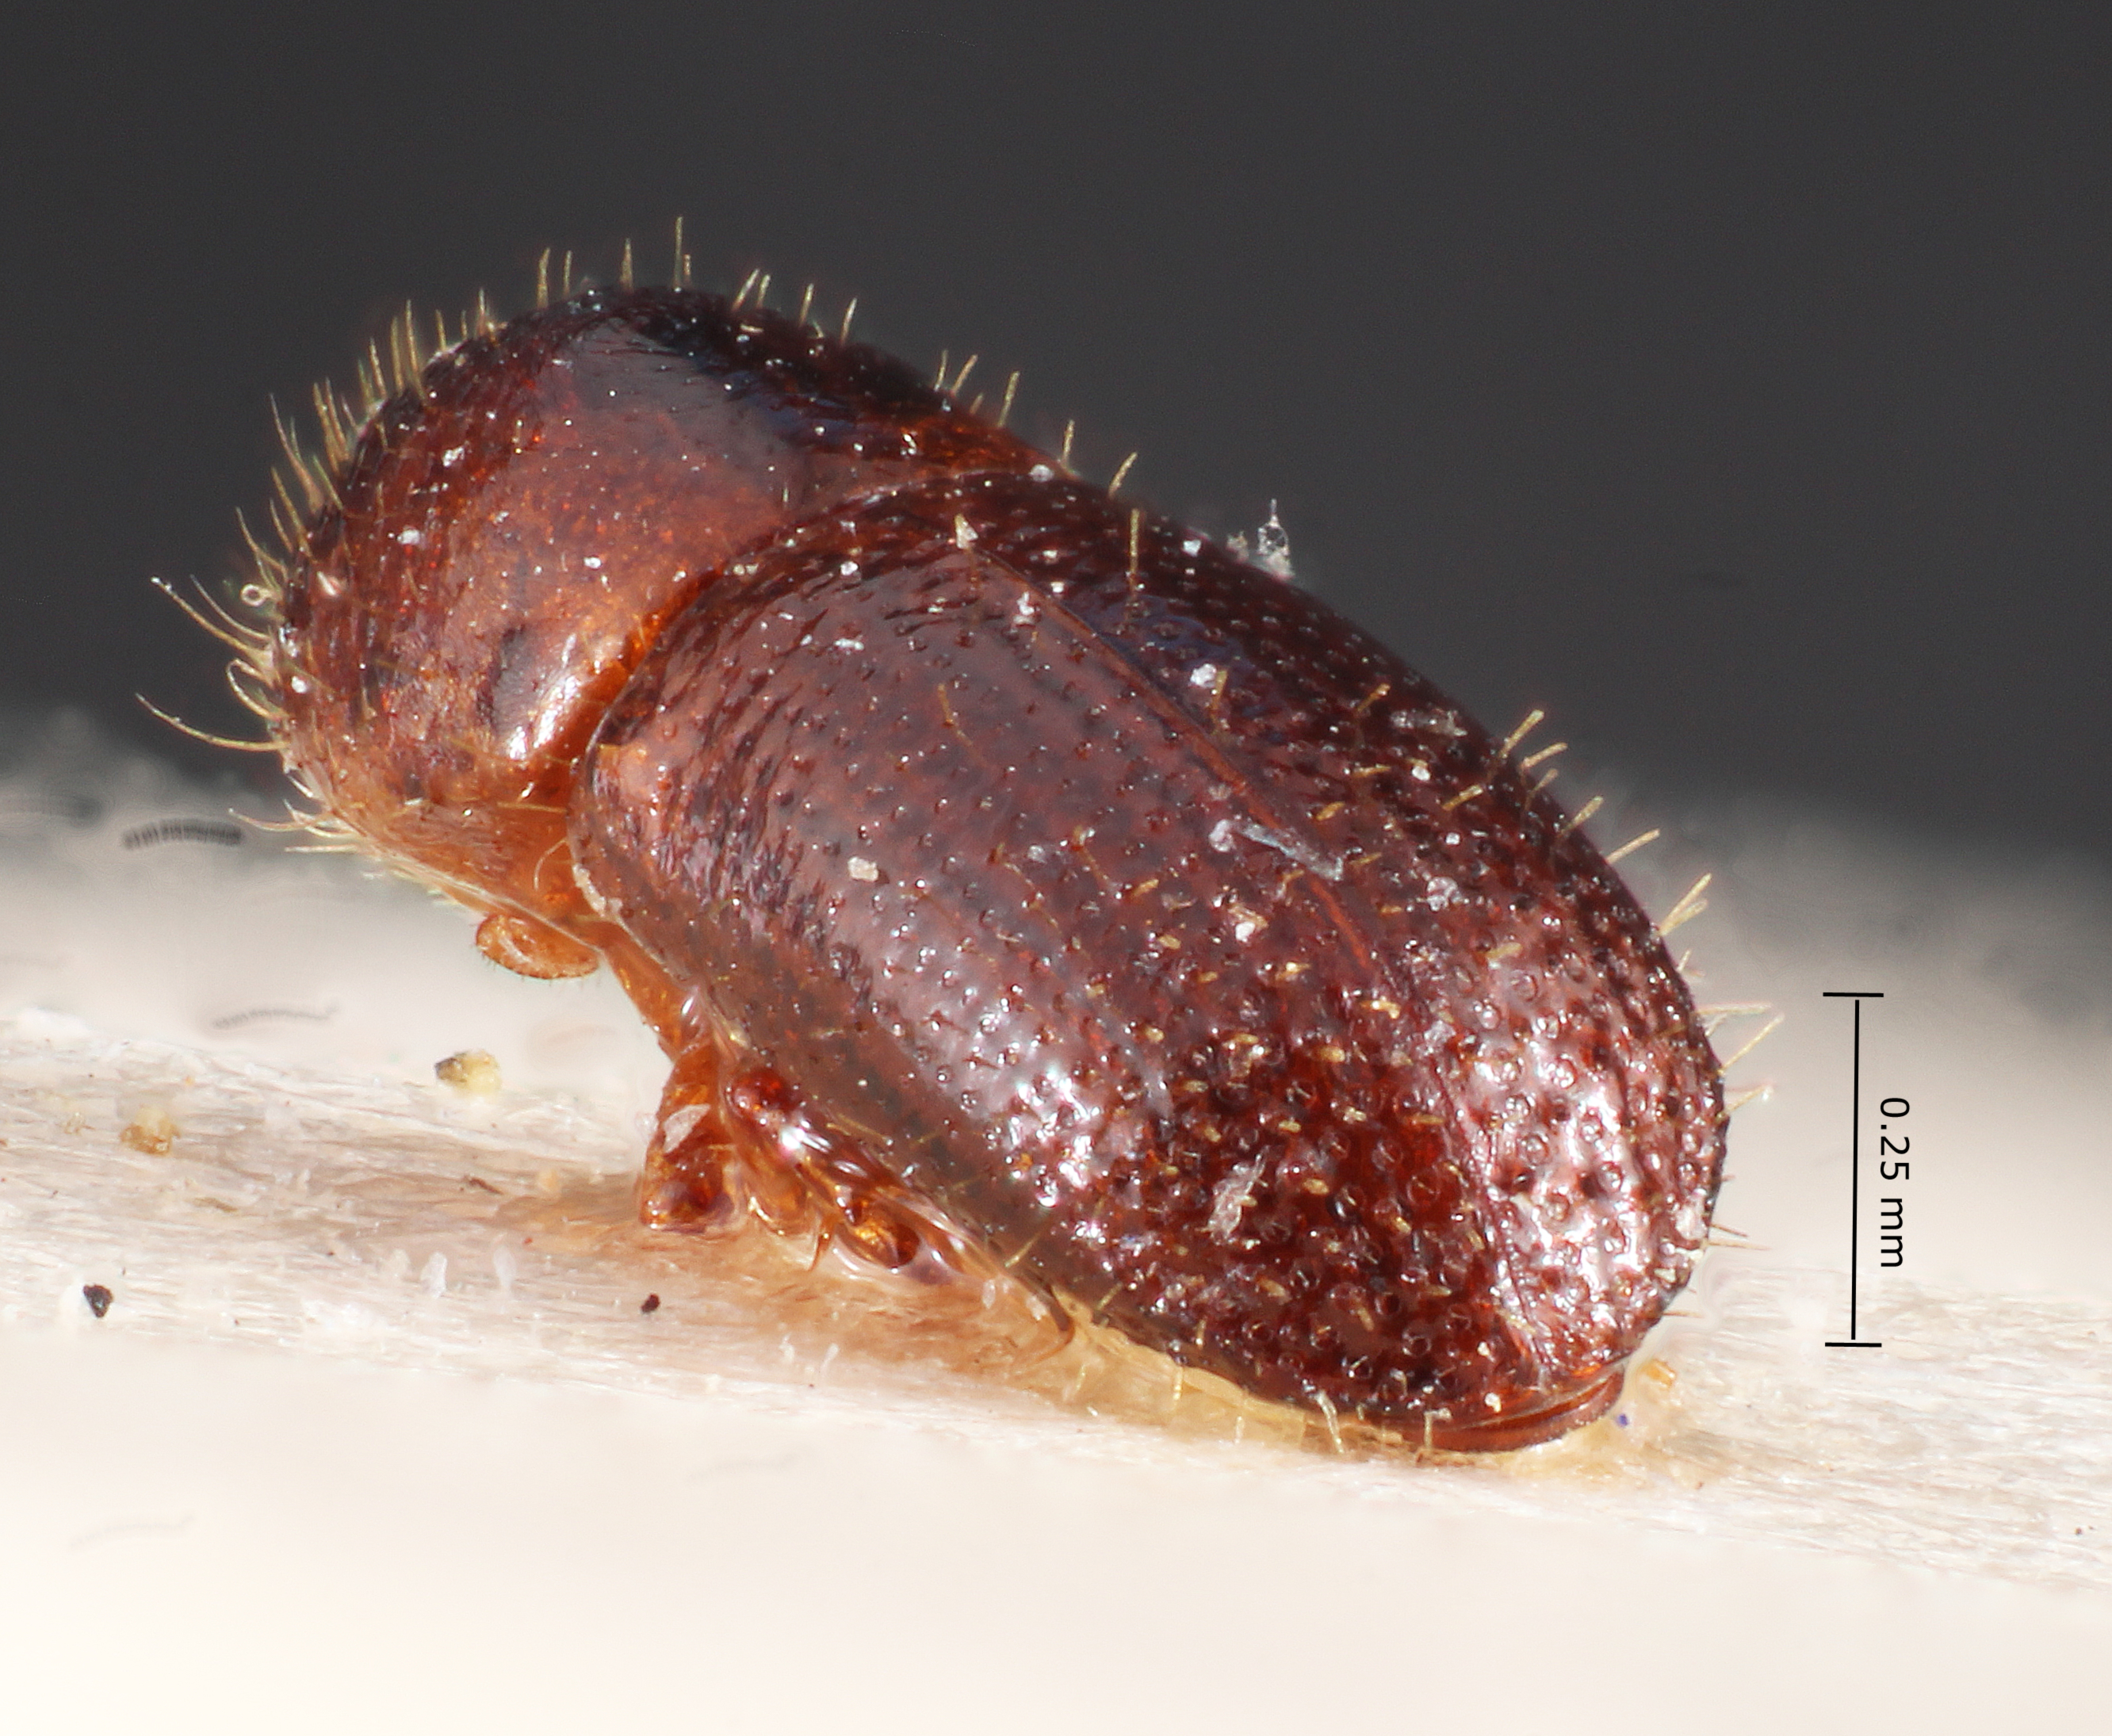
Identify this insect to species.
Xyleborus pusio
